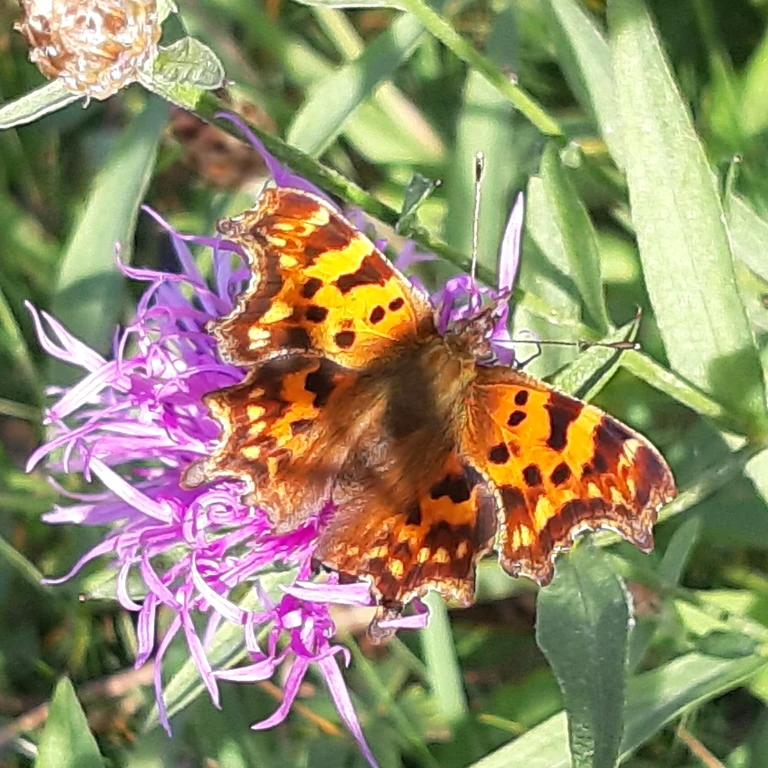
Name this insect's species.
Polygonia c-album
